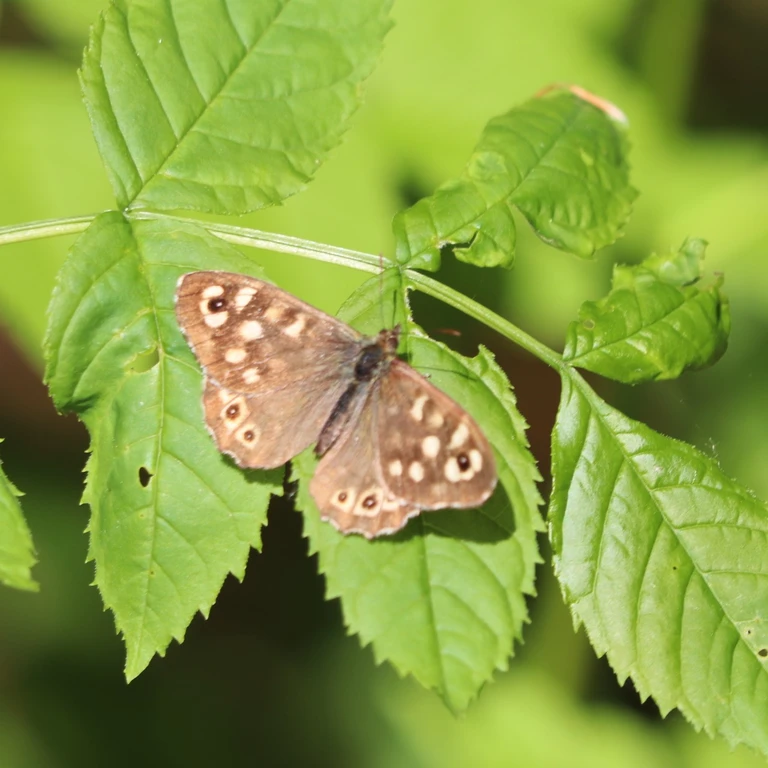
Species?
Pararge aegeria
